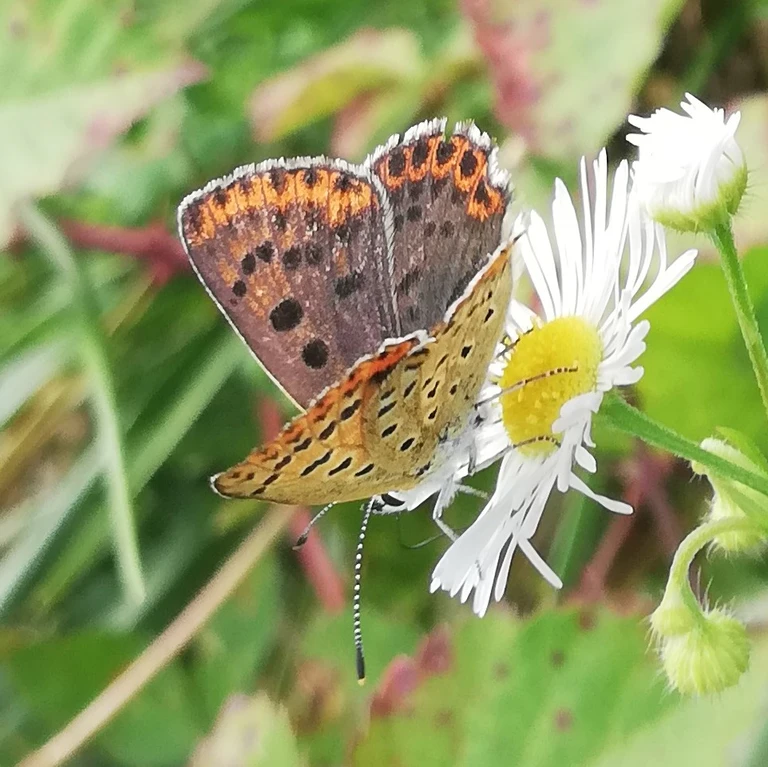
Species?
Lycaena tityrus (also Loweia tityrus)
